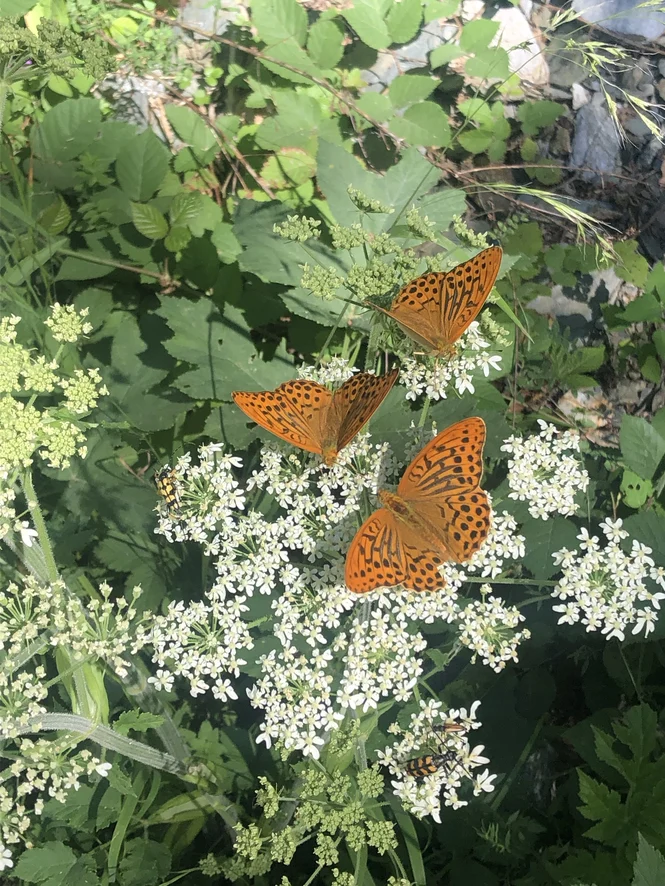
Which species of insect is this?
Argynnis paphia
